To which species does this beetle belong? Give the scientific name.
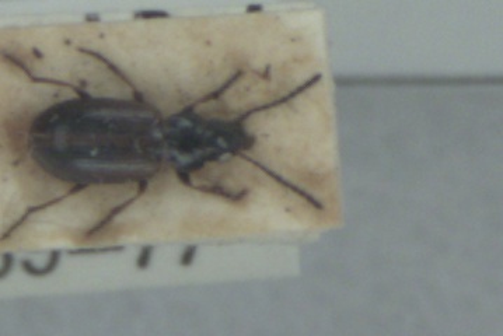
Dicheirotrichus cognatus
